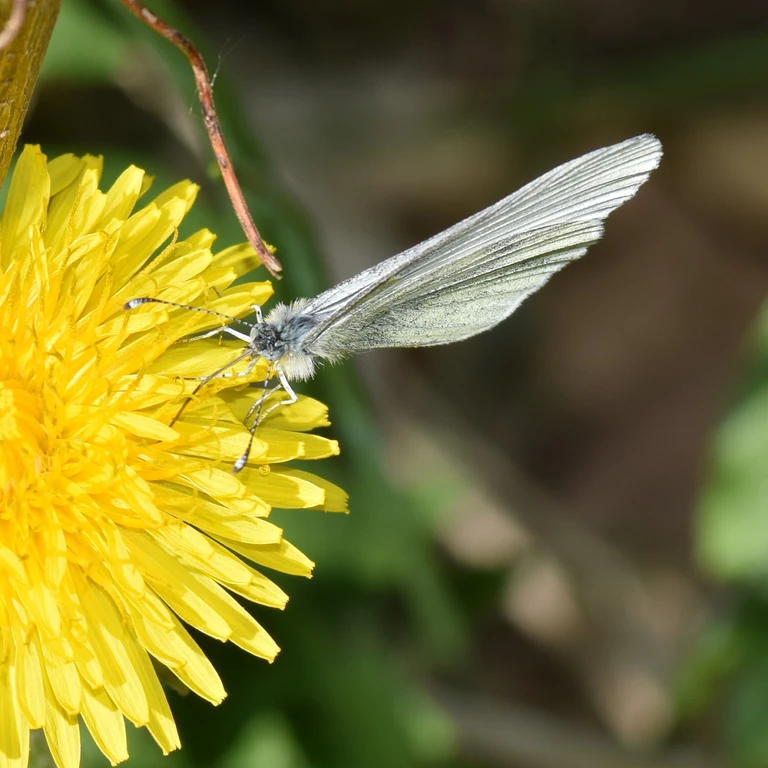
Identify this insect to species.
Leptidea sinapis/juvernica
